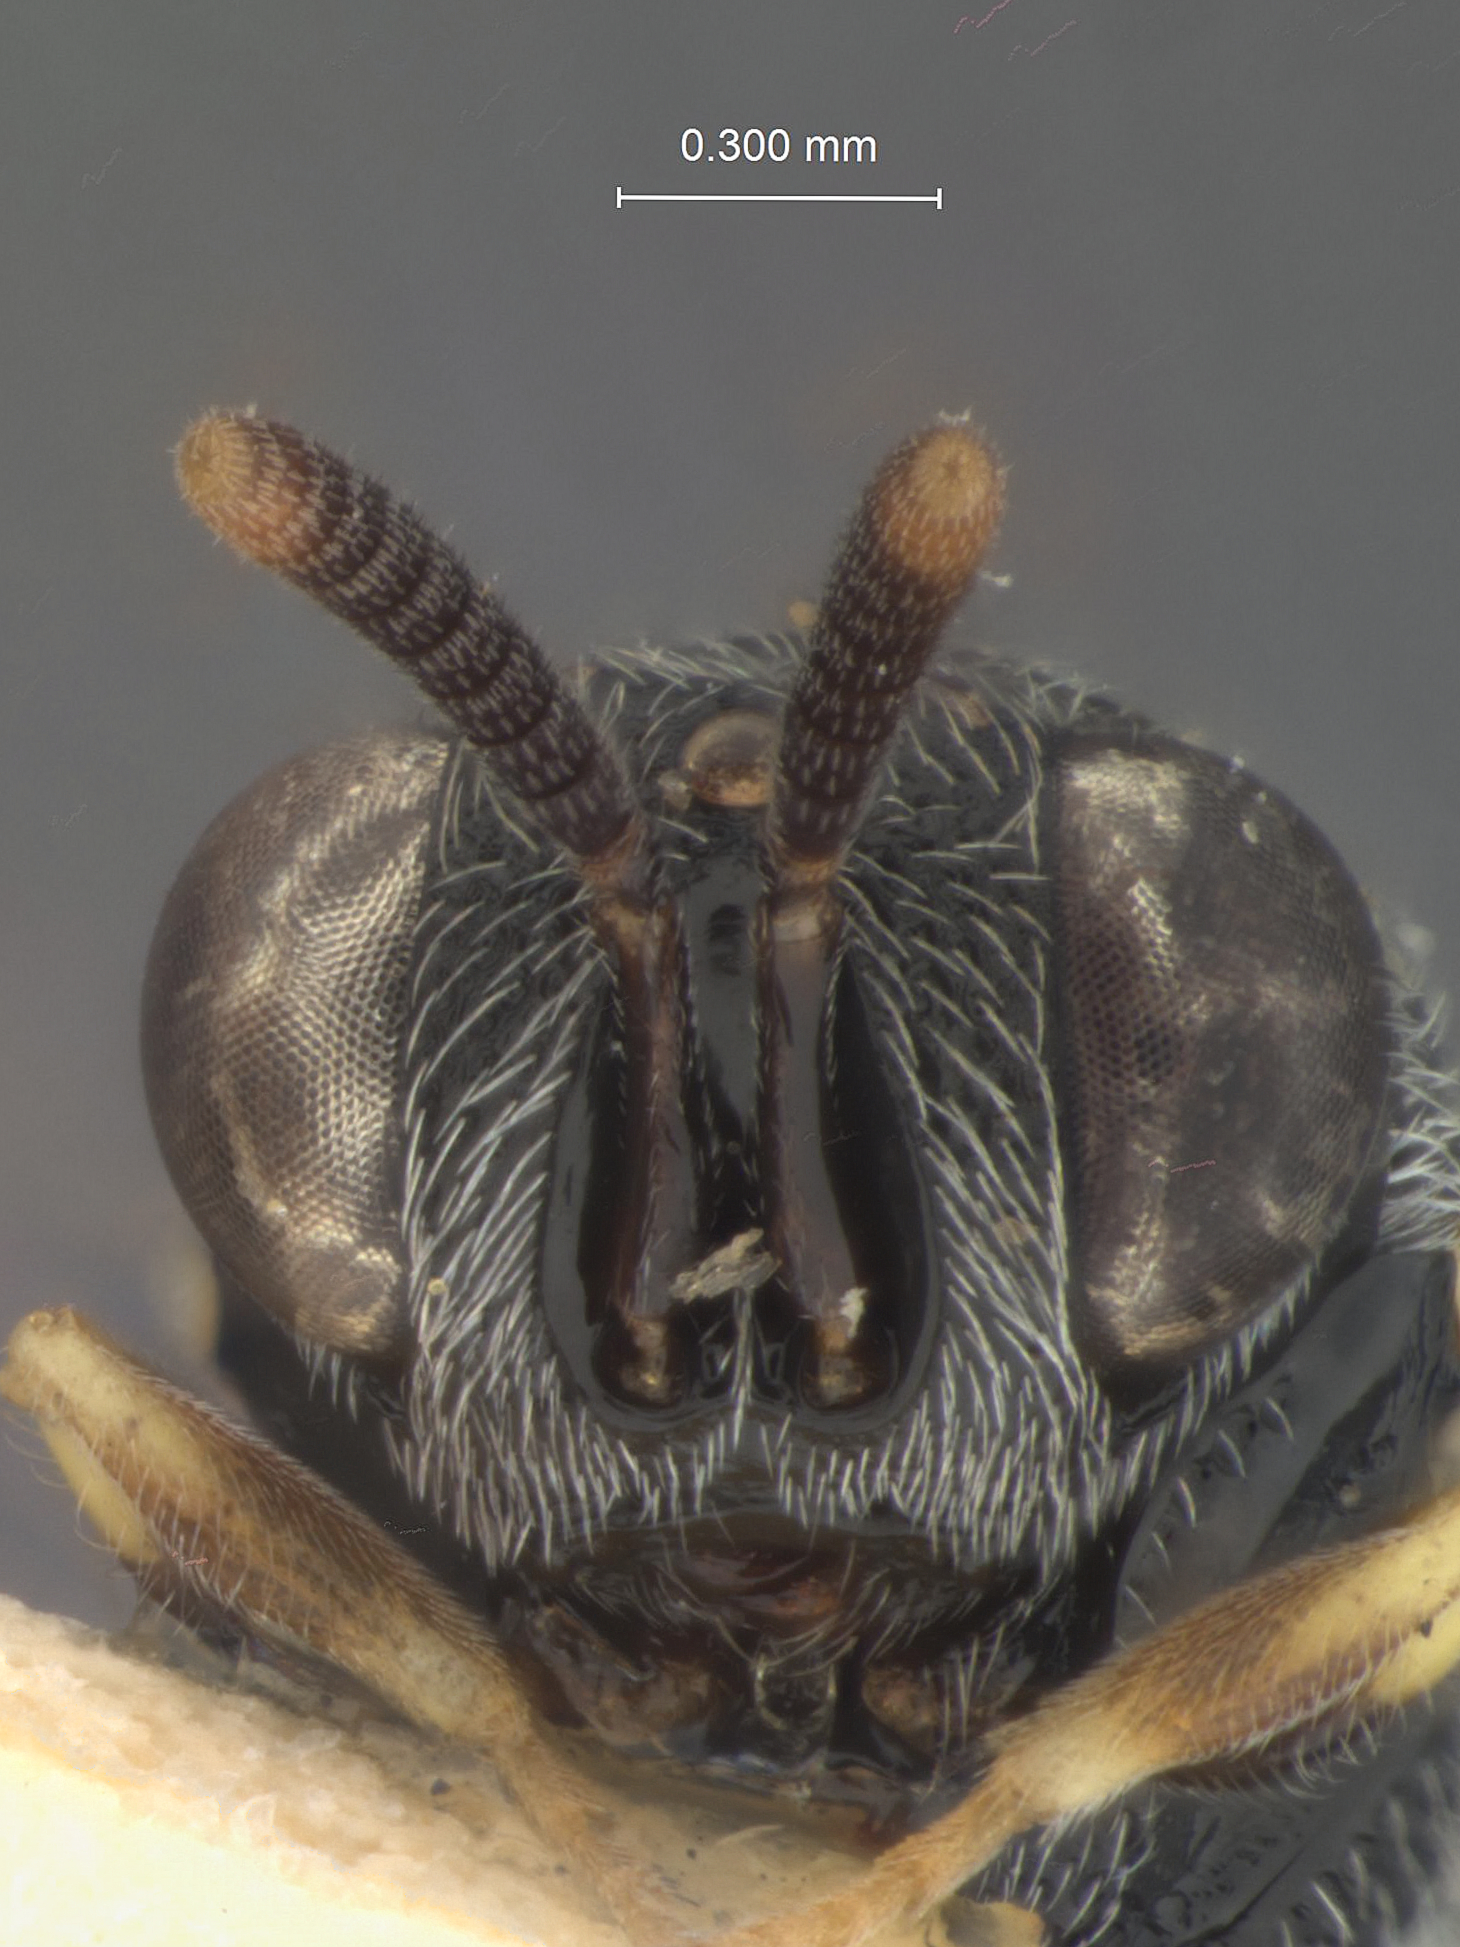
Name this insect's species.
Brachymeria molestae
